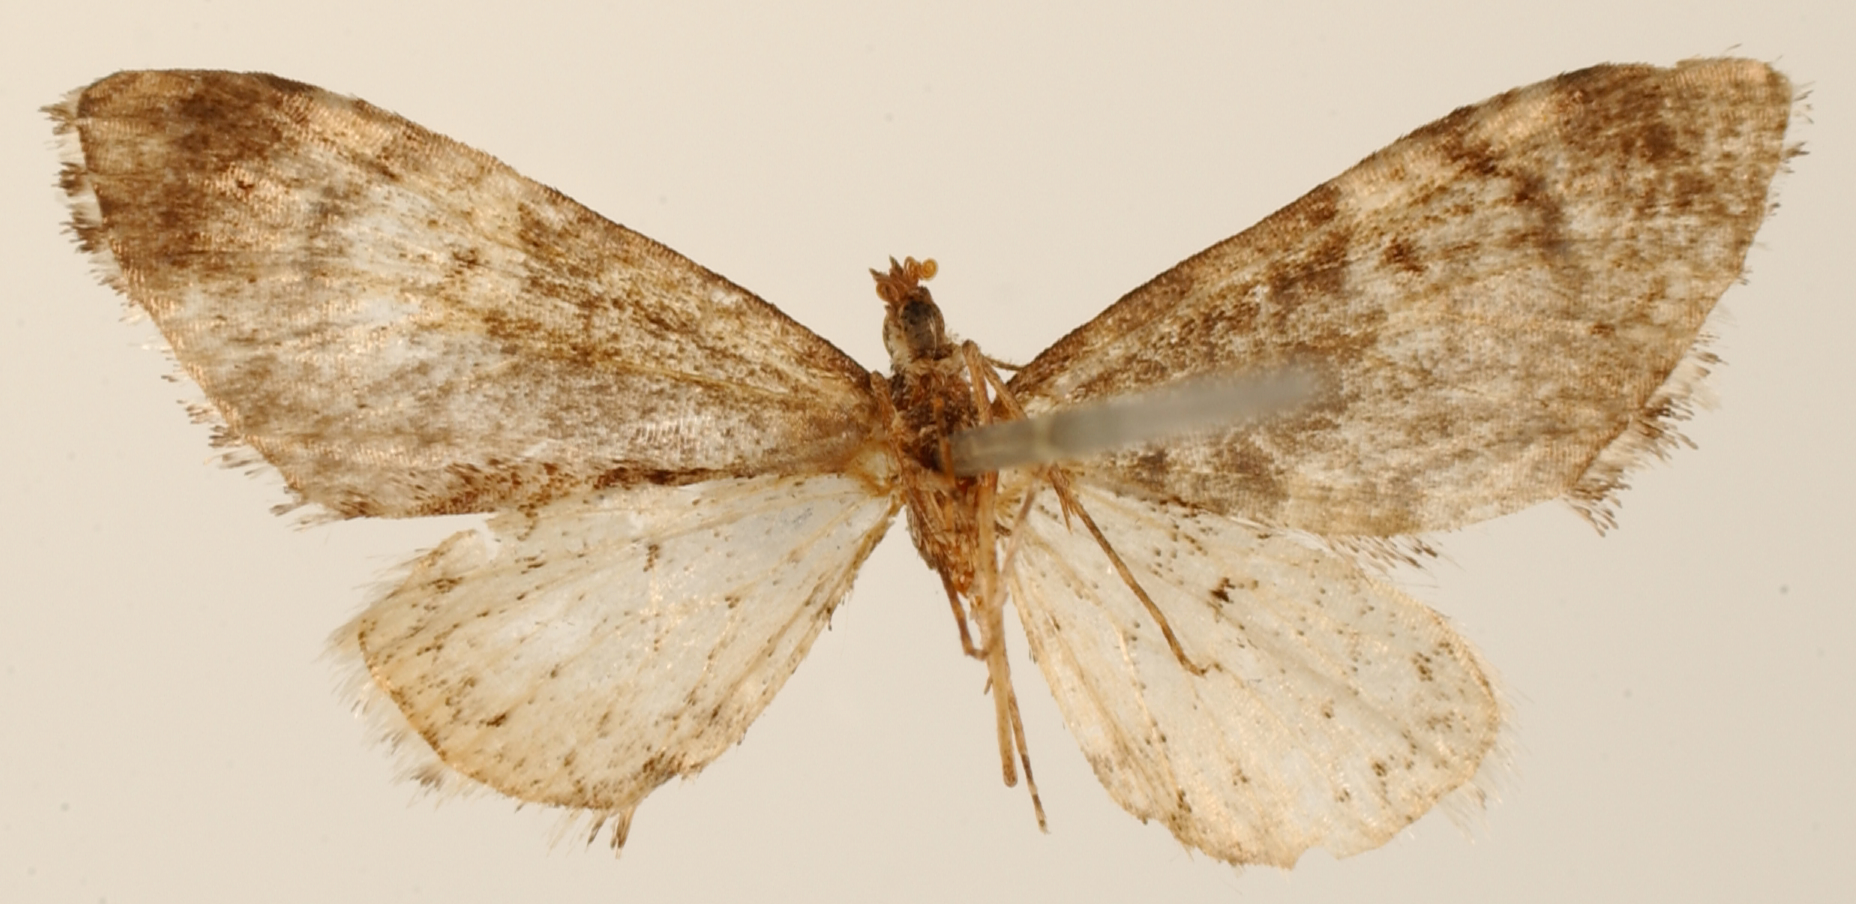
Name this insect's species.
Tephroclystia semivacua
